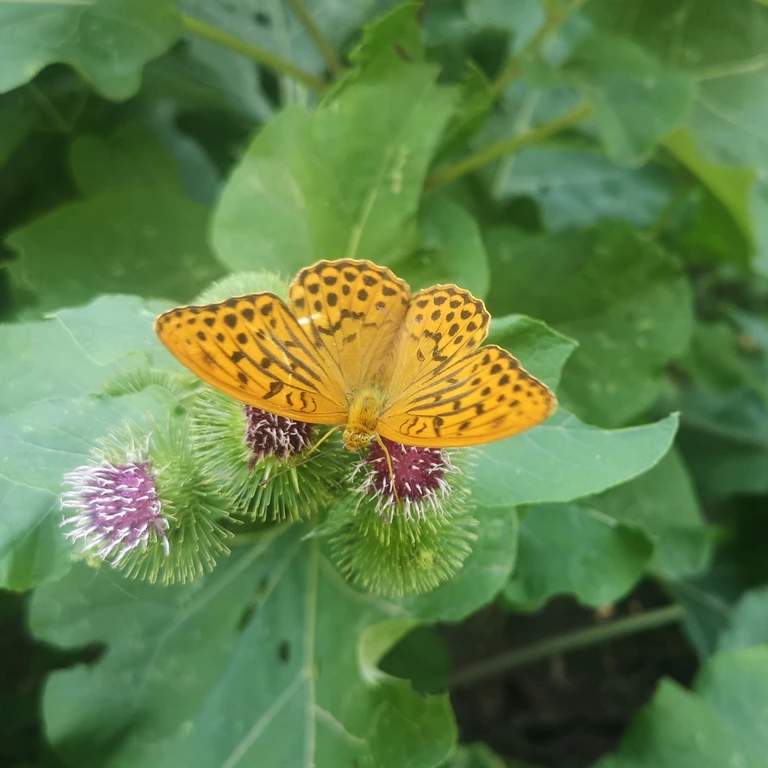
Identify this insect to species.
Argynnis paphia
